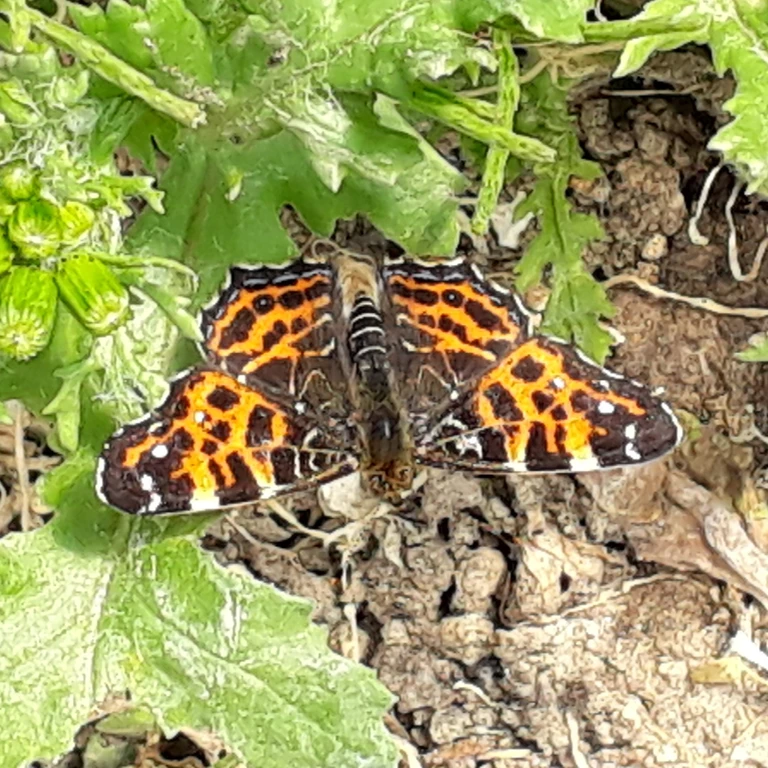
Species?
Araschnia levana
